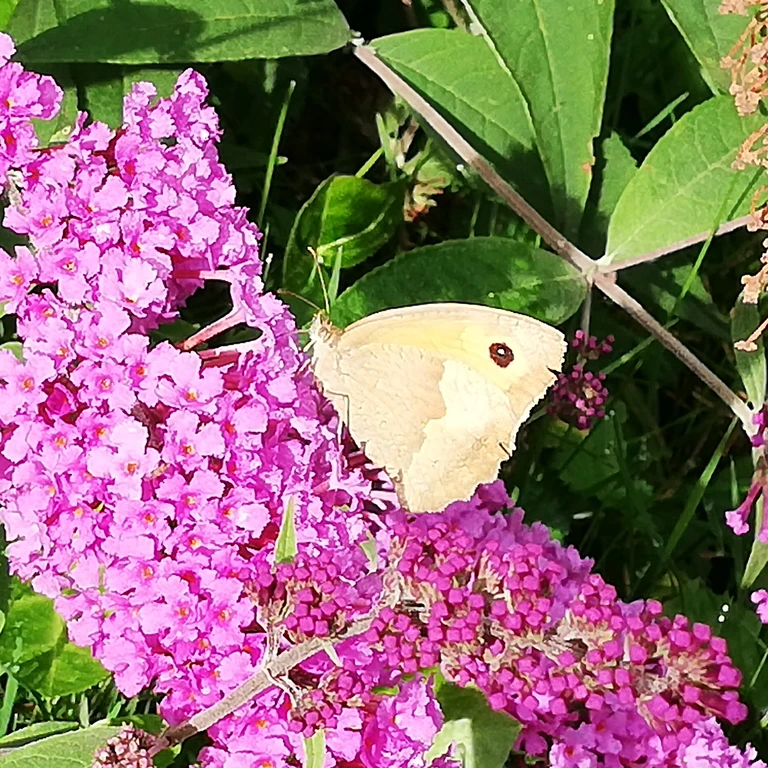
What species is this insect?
Maniola jurtina
